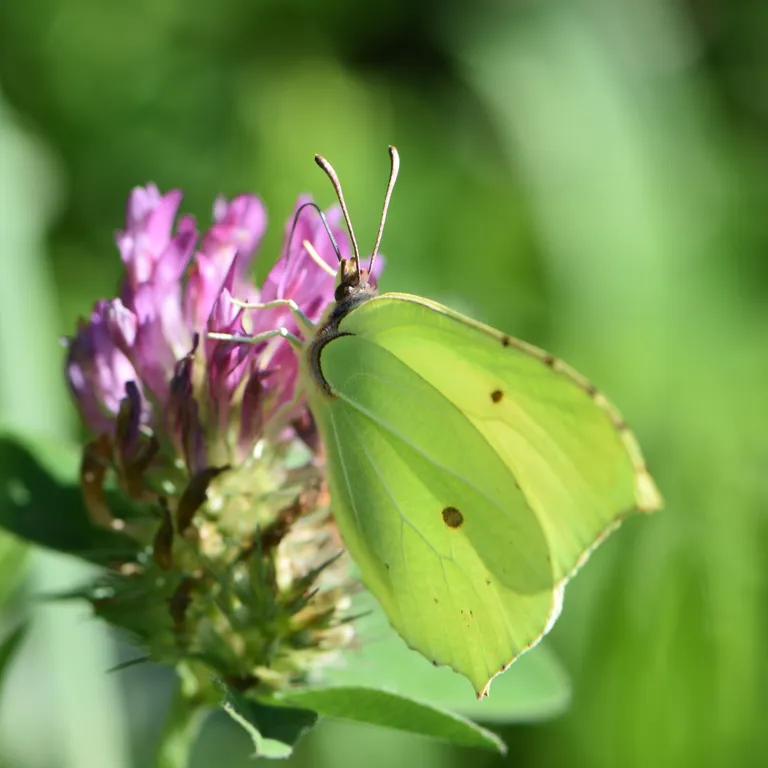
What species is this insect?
Gonepteryx rhamni
